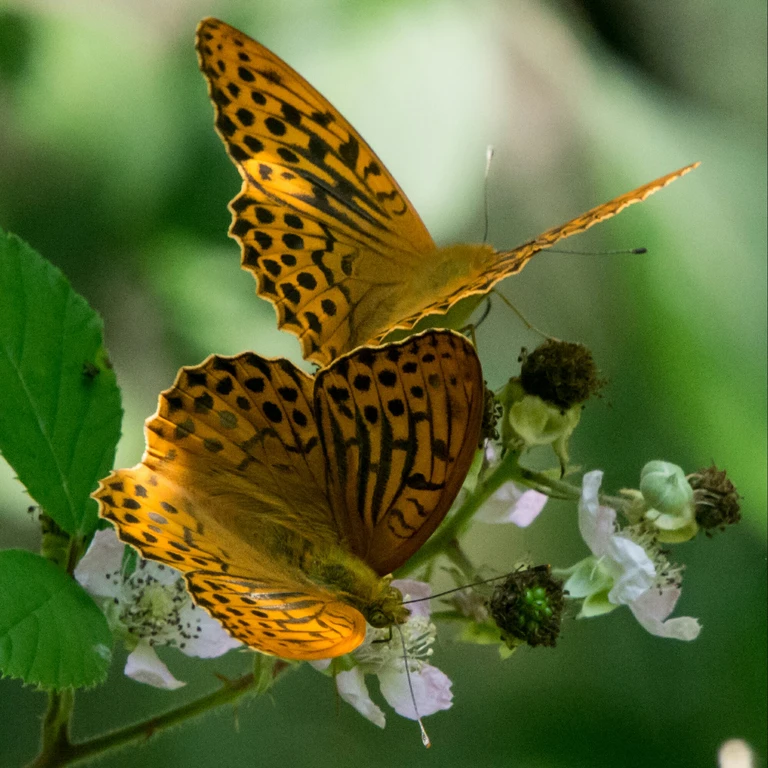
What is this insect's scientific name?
Argynnis paphia
